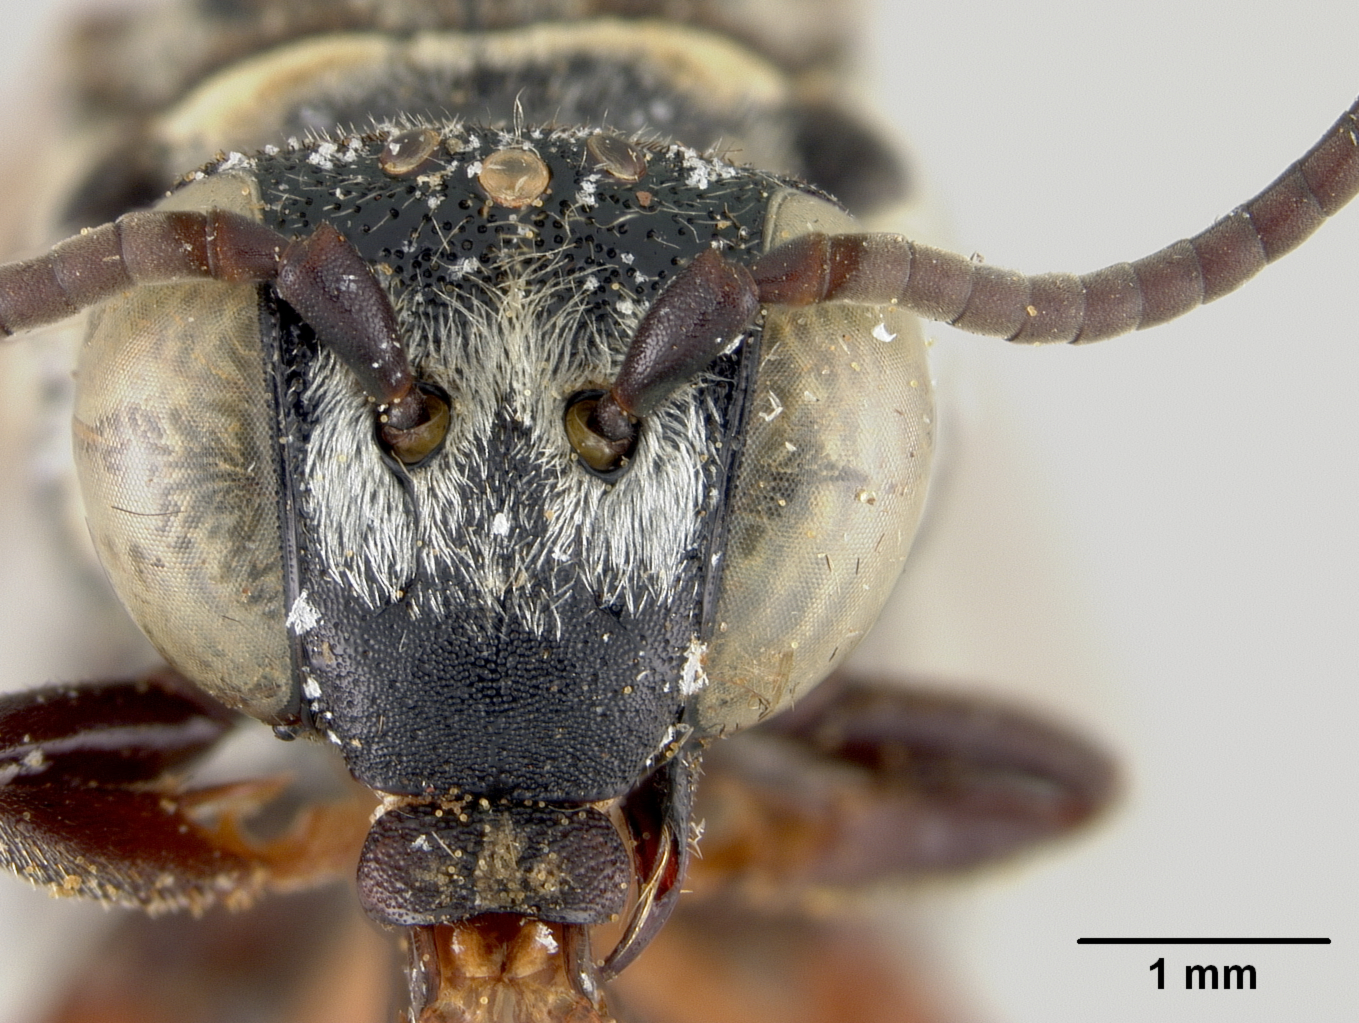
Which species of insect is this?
Triepeolus helianthi
